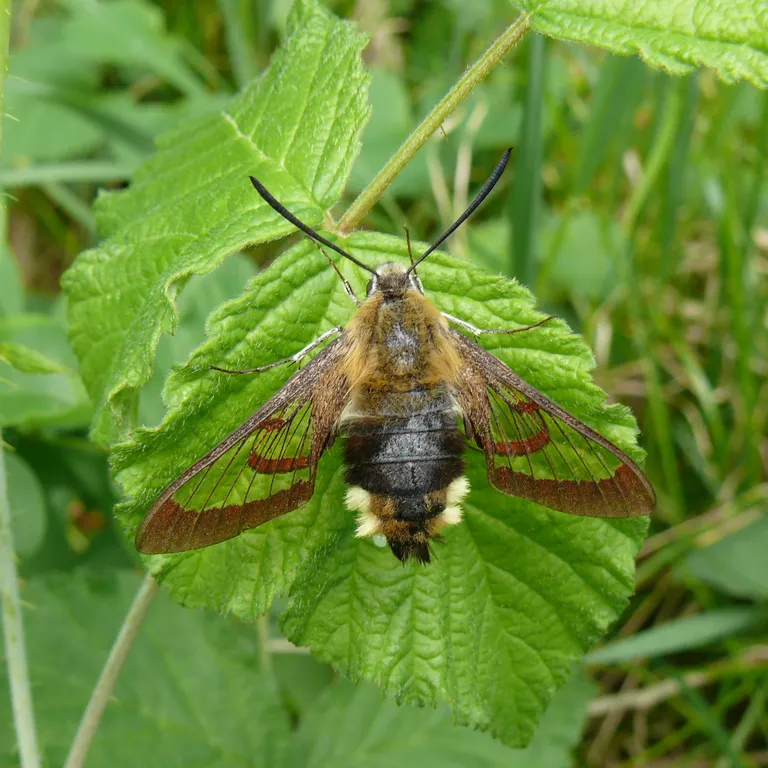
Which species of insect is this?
Hemaris fuciformis
